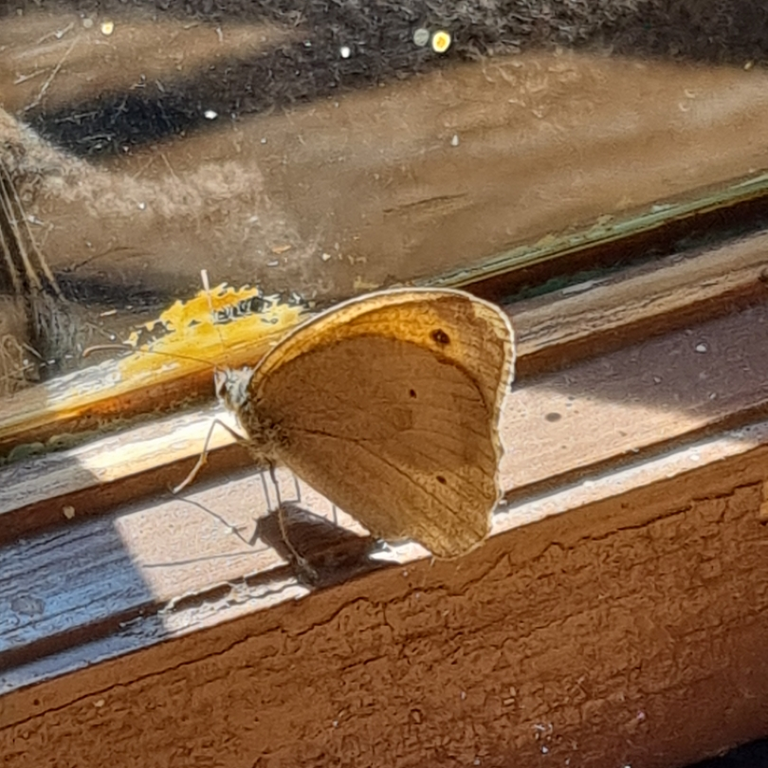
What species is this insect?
Maniola jurtina
